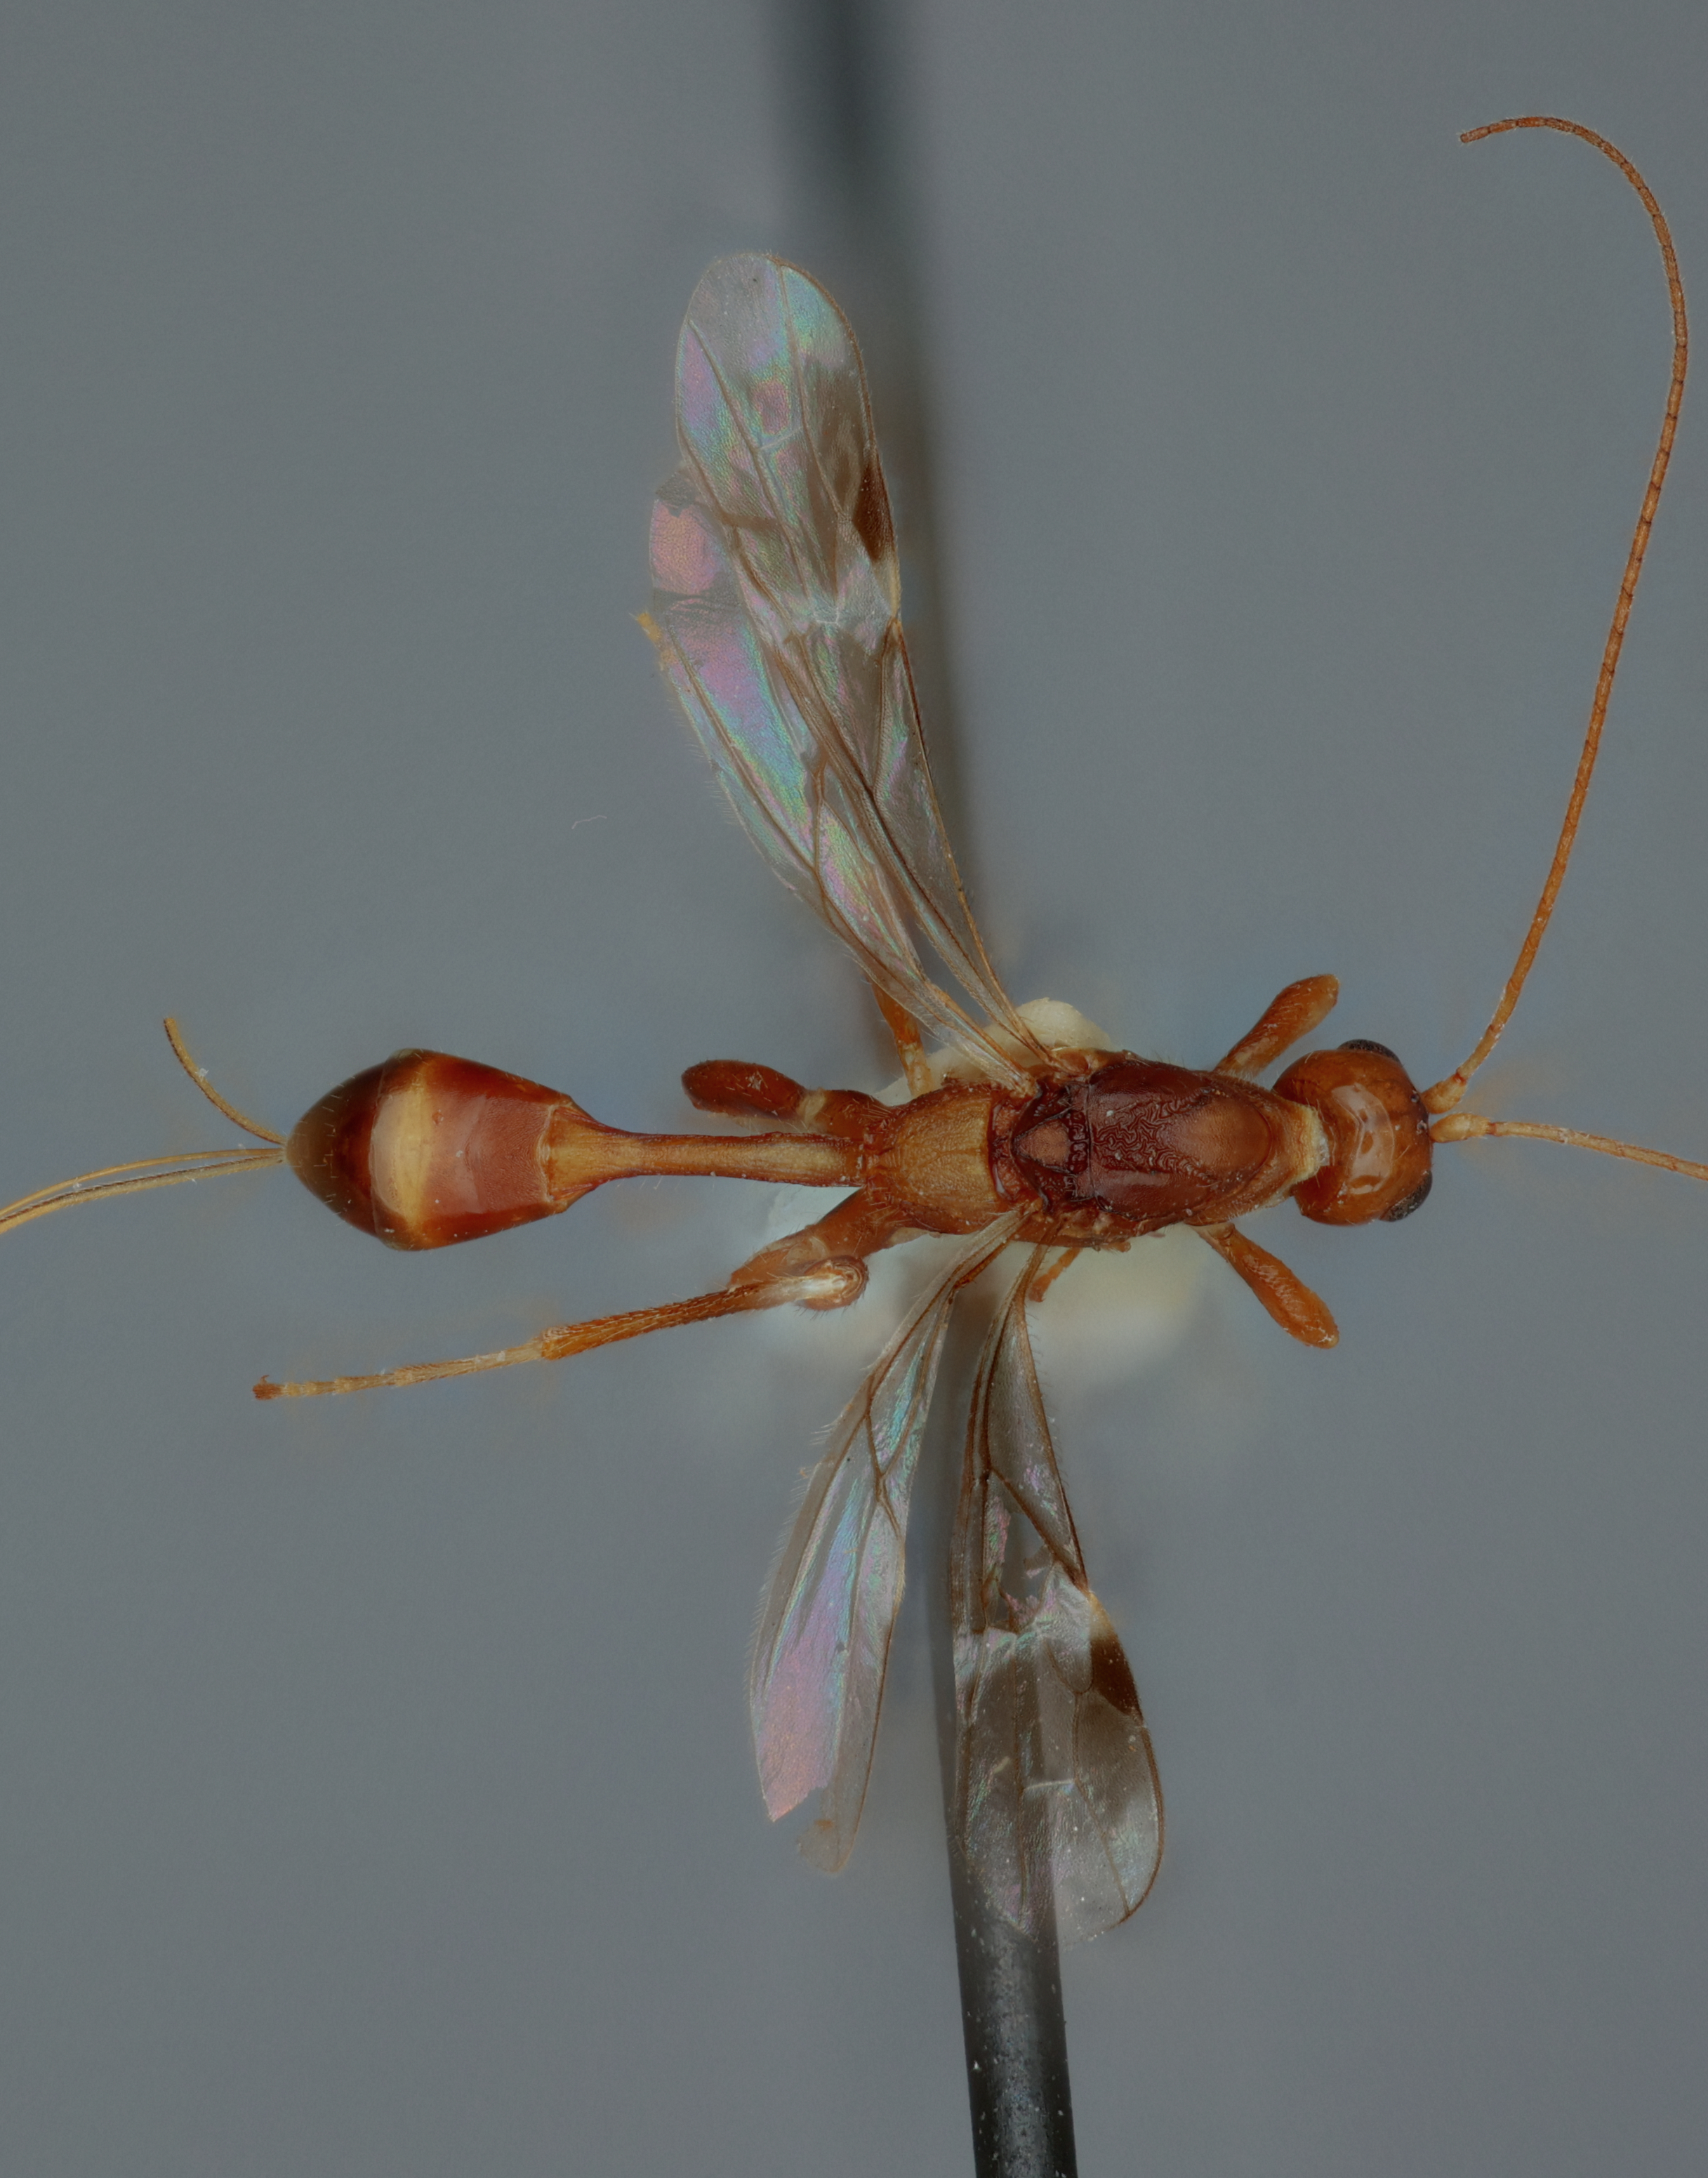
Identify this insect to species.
Spathius elegans
